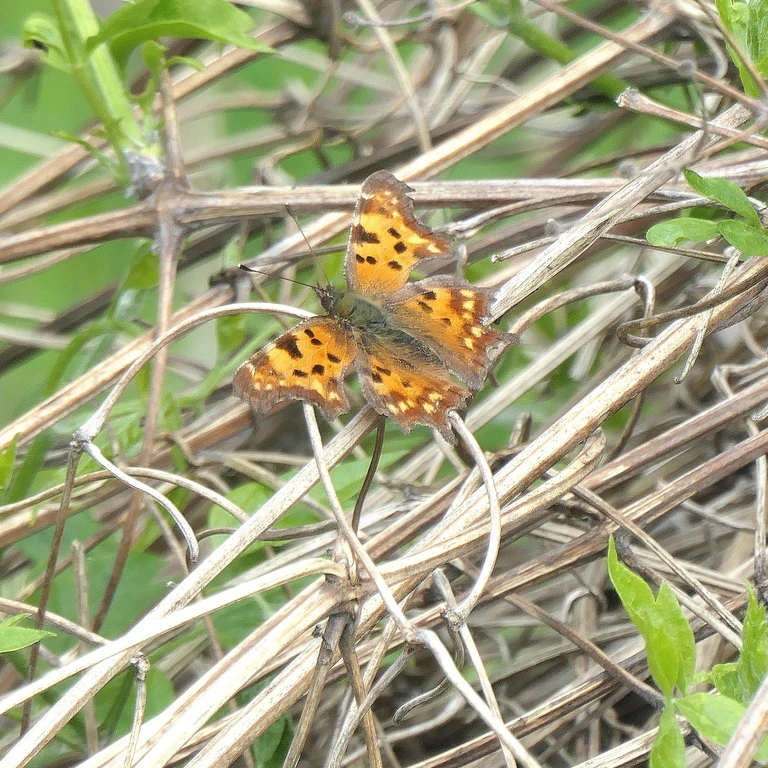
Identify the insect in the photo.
Polygonia c-album
